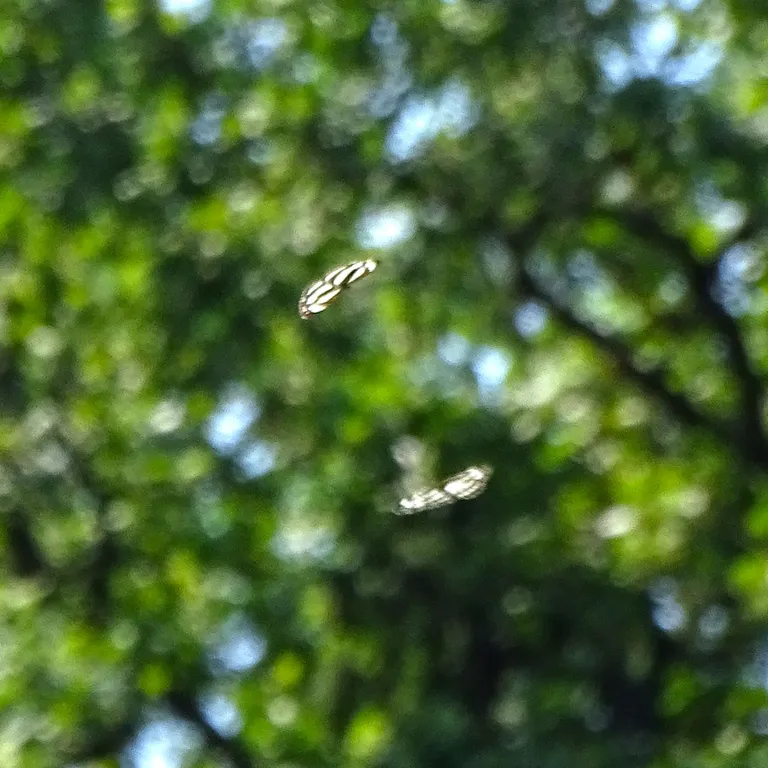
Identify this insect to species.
Neptis sappho
